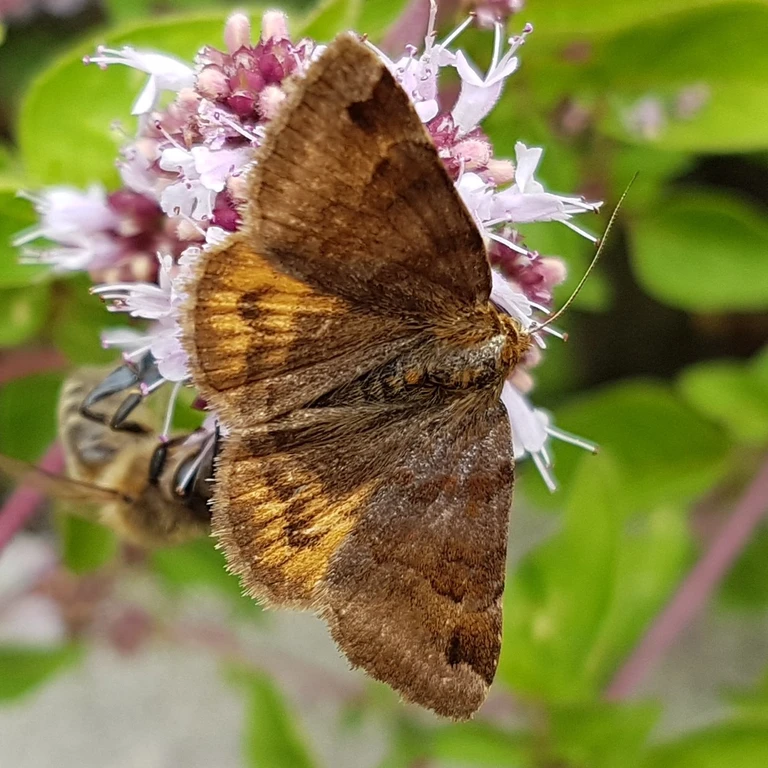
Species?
Euclidia glyphica
